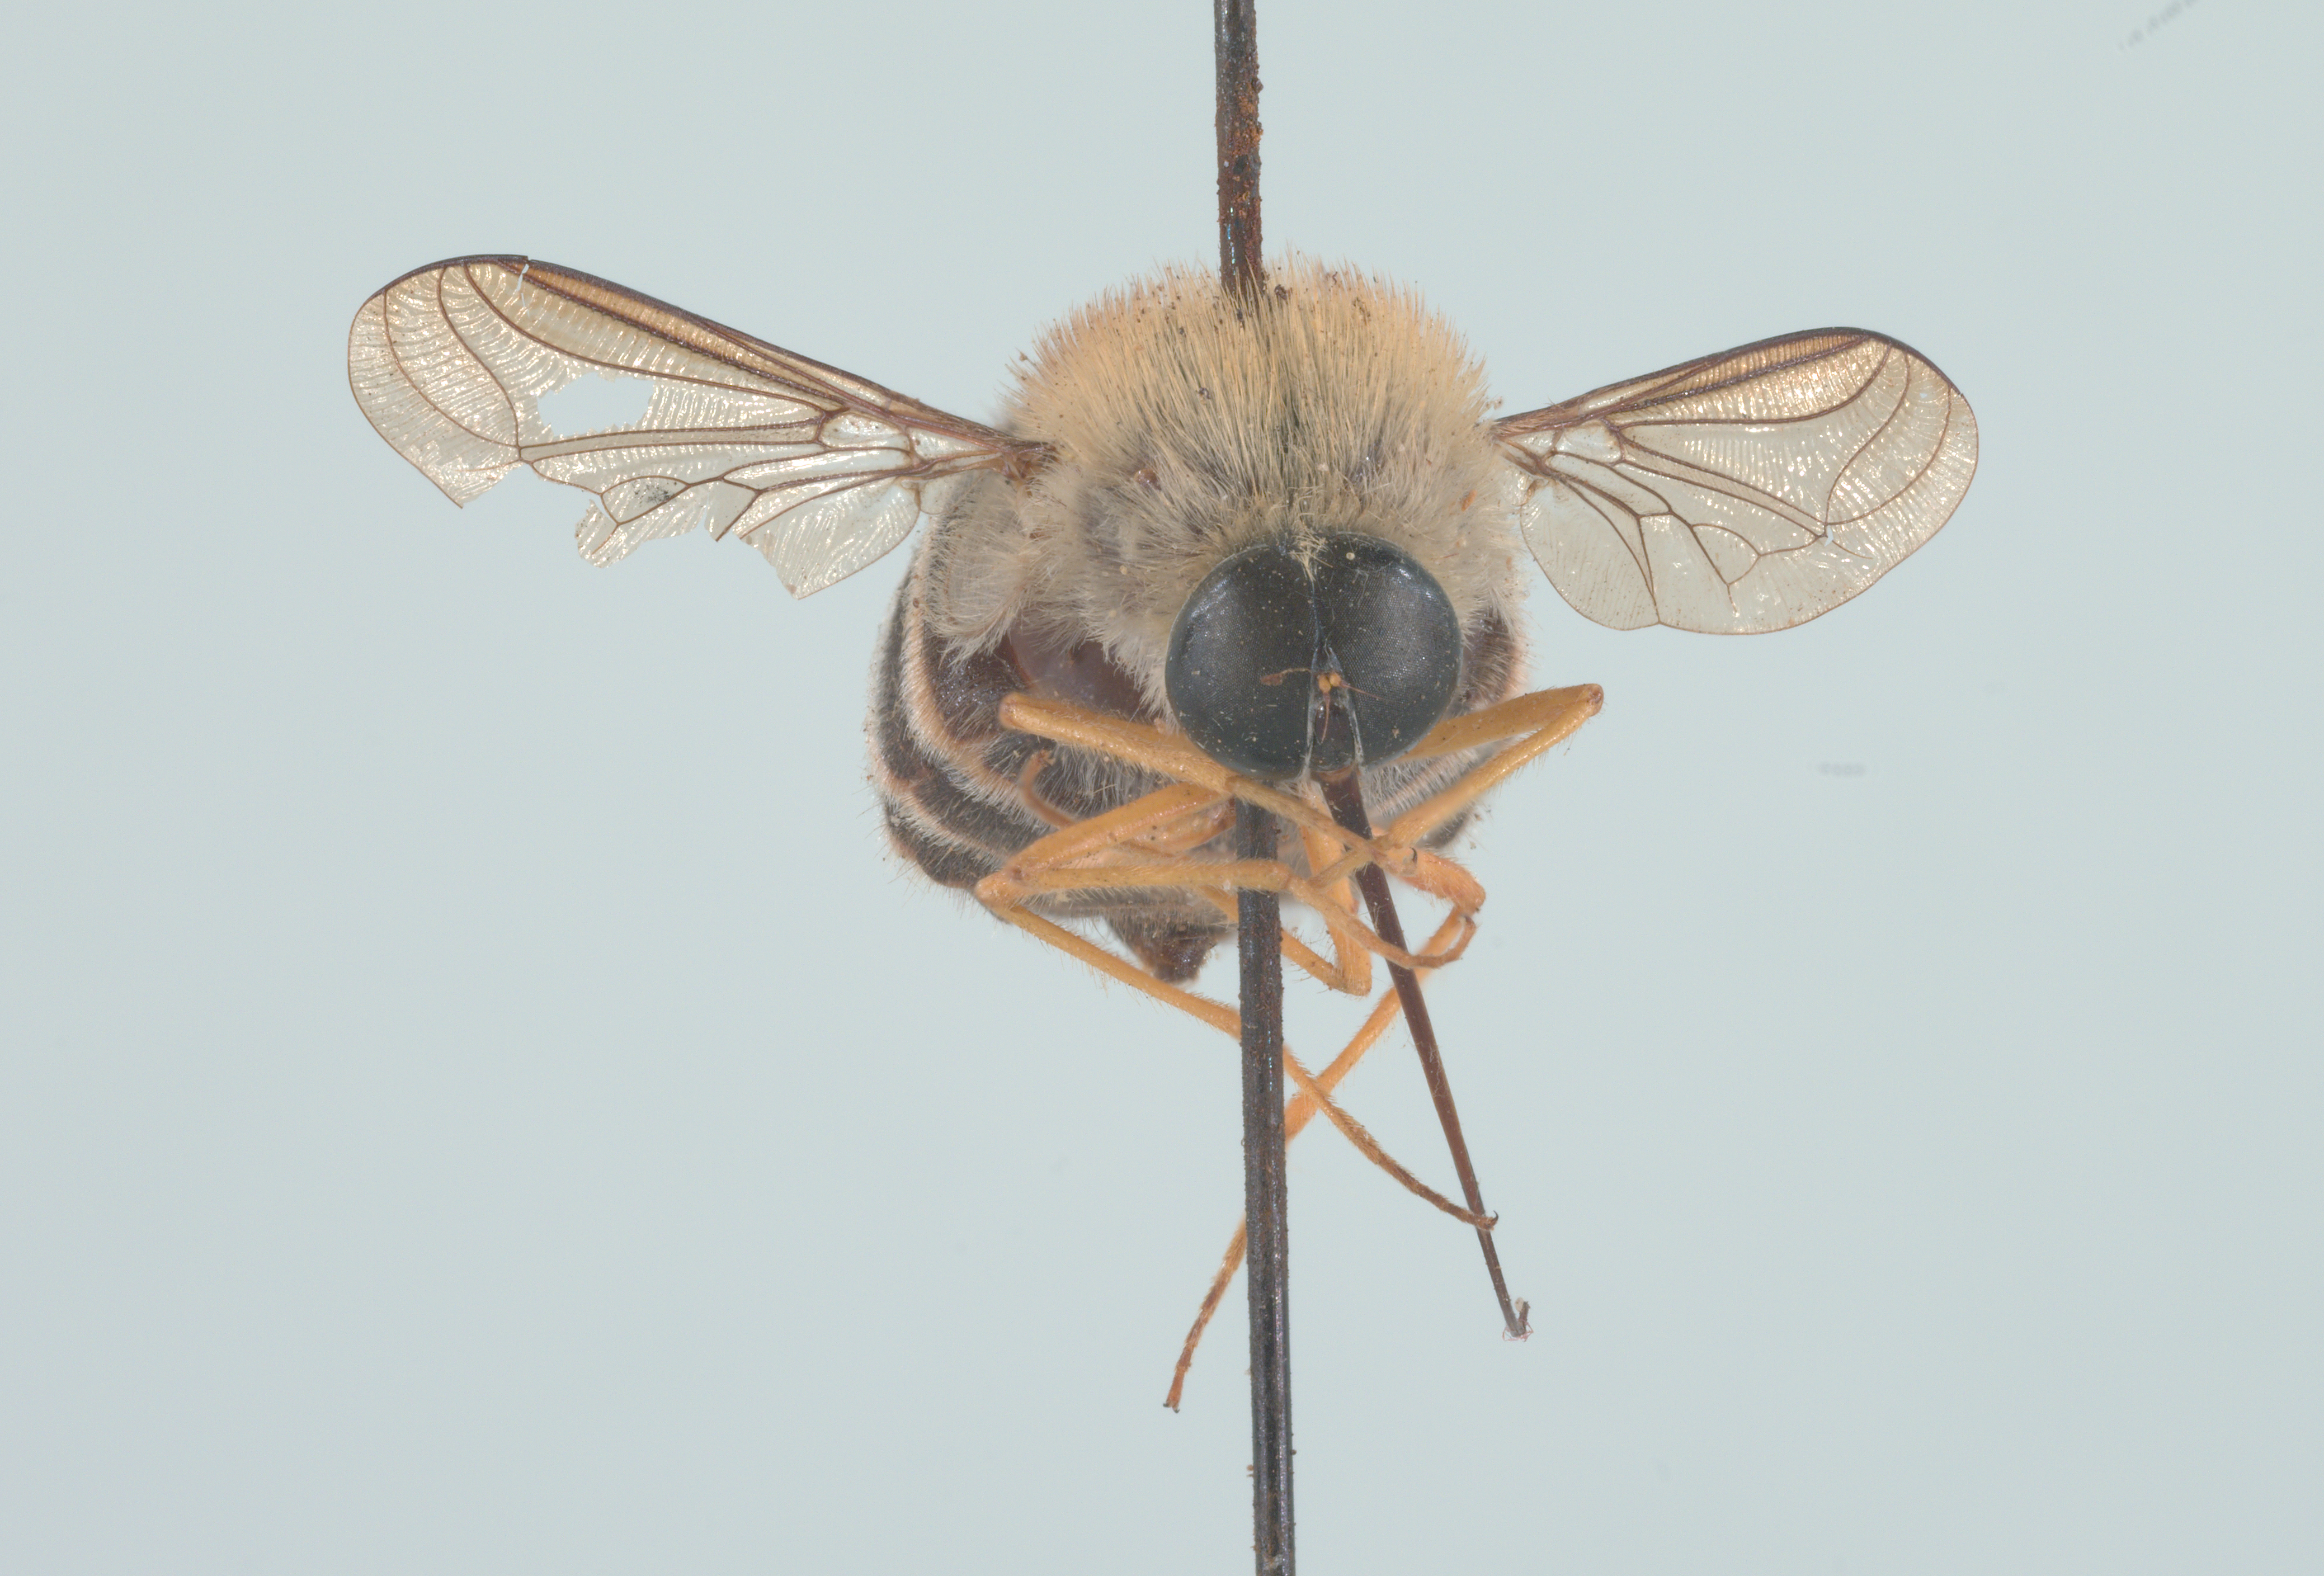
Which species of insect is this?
Psilodera confusa
